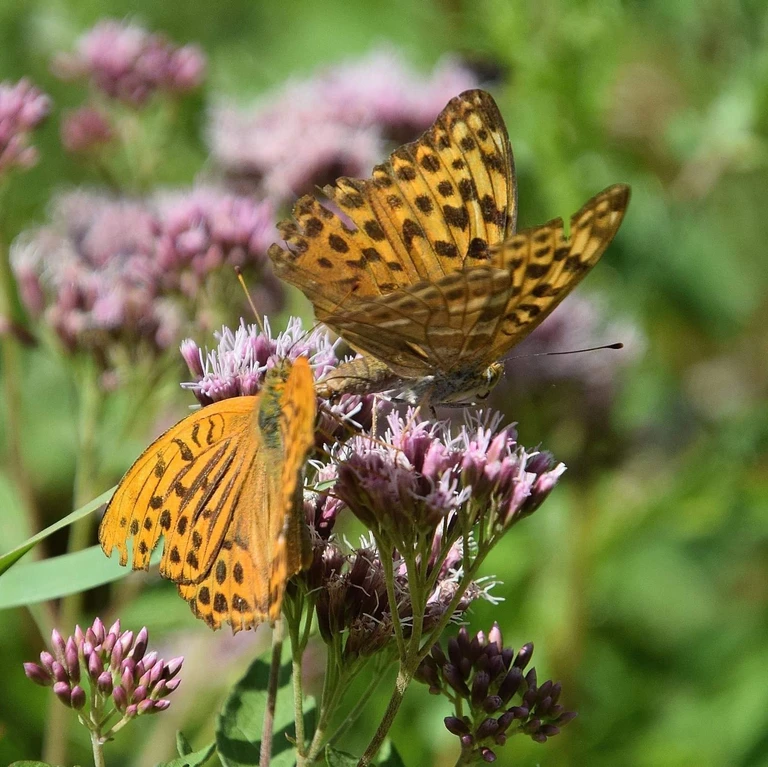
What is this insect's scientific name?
Argynnis paphia
